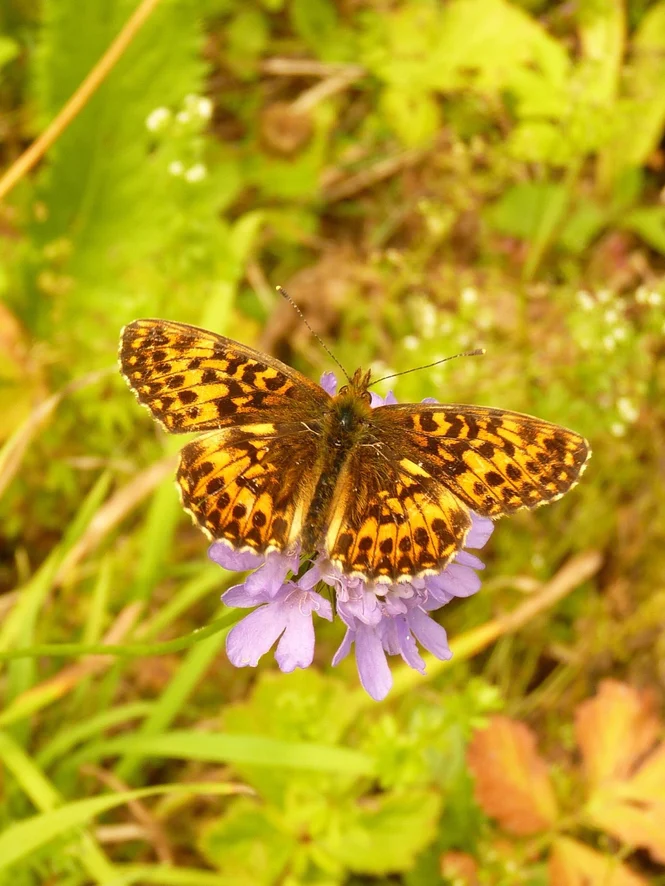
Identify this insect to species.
Boloria titania
